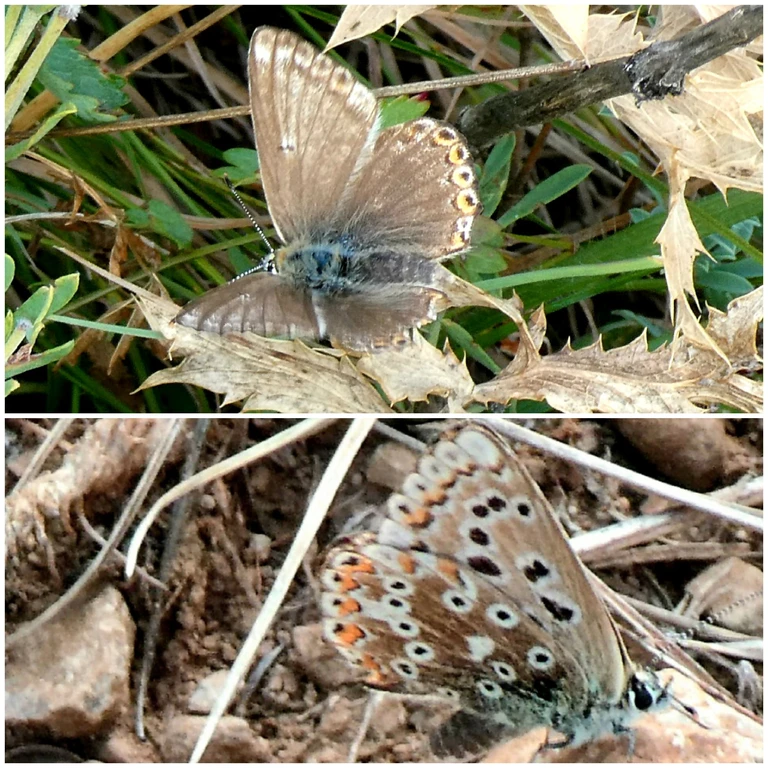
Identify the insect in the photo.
Lysandra coridon
